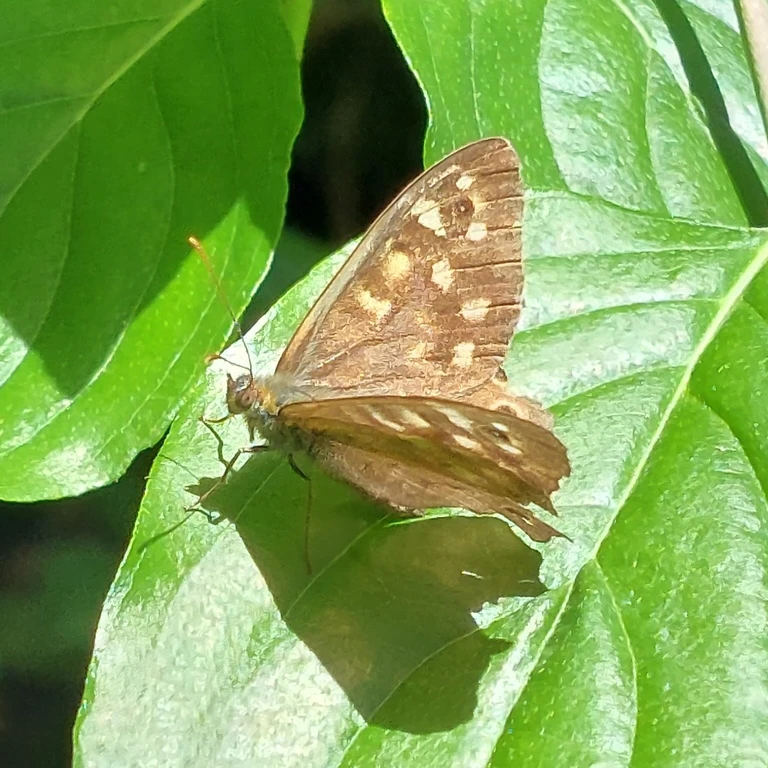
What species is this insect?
Pararge aegeria
